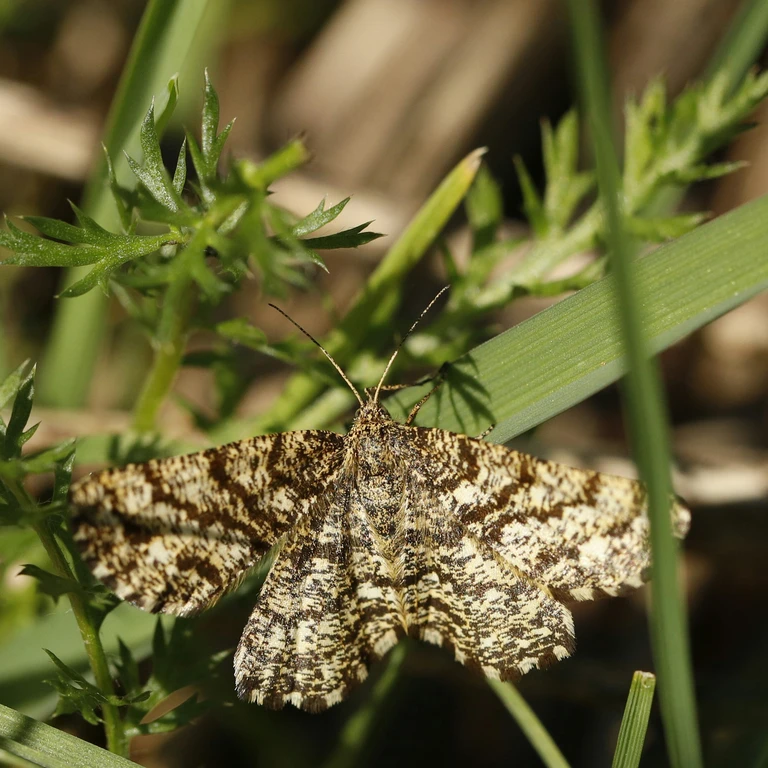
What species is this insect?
Ematurga atomaria
